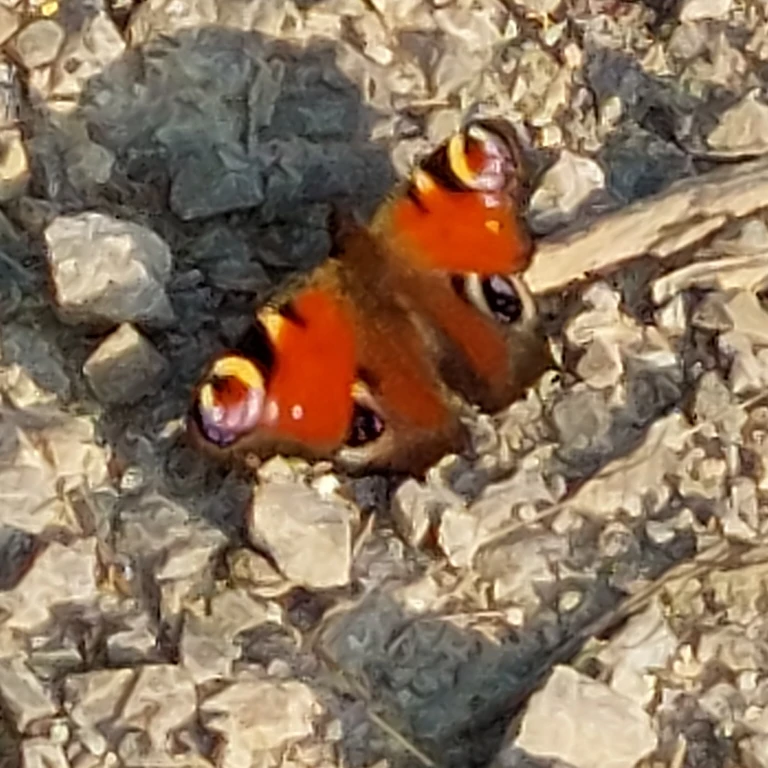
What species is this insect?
Aglais io
